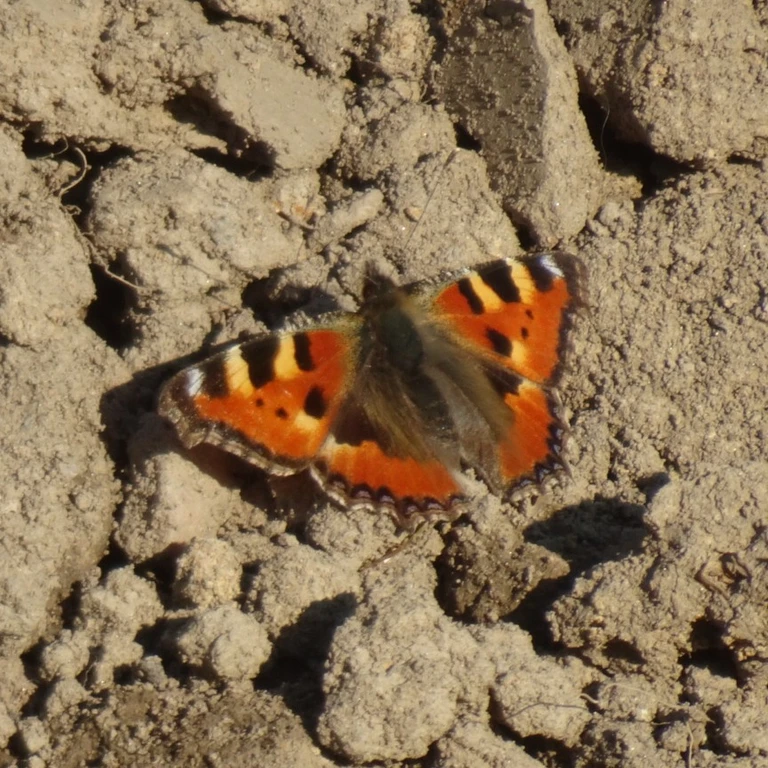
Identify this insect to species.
Aglais urticae
